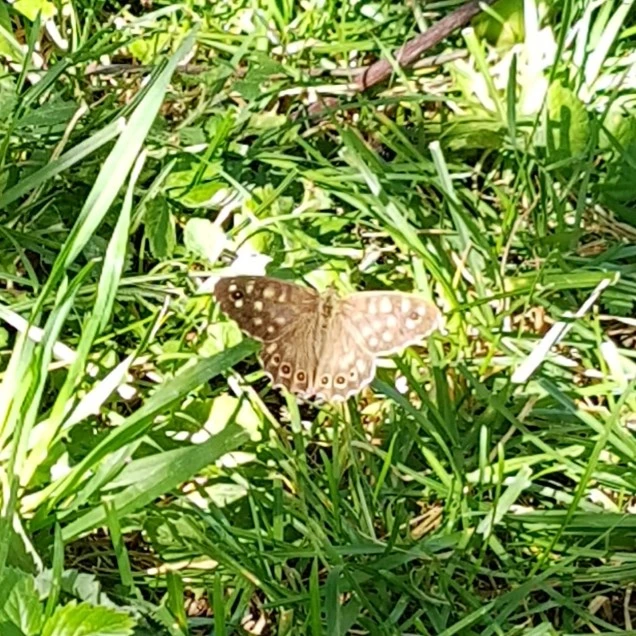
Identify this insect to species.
Pararge aegeria
